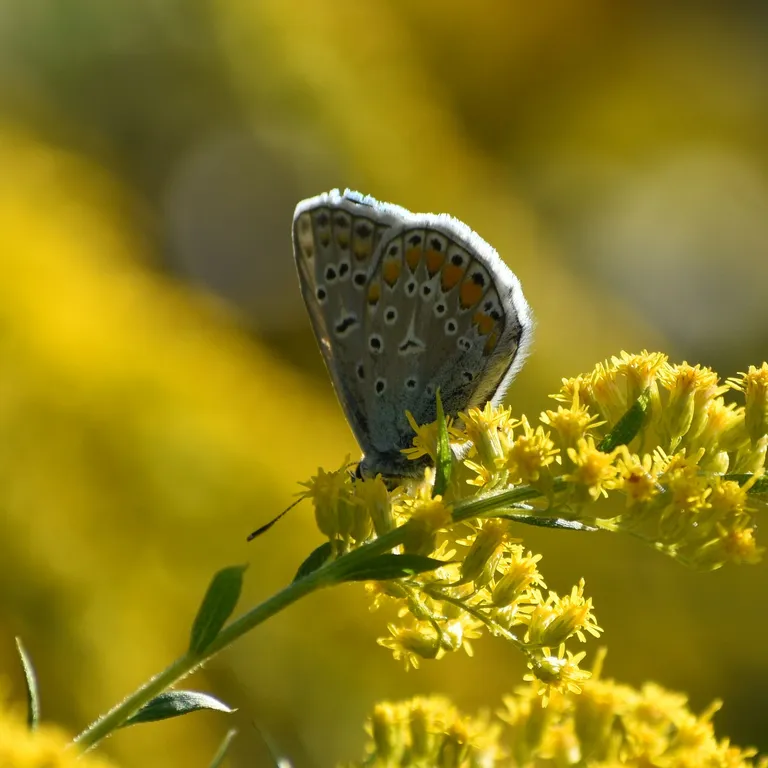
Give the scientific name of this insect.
Polyommatus icarus
